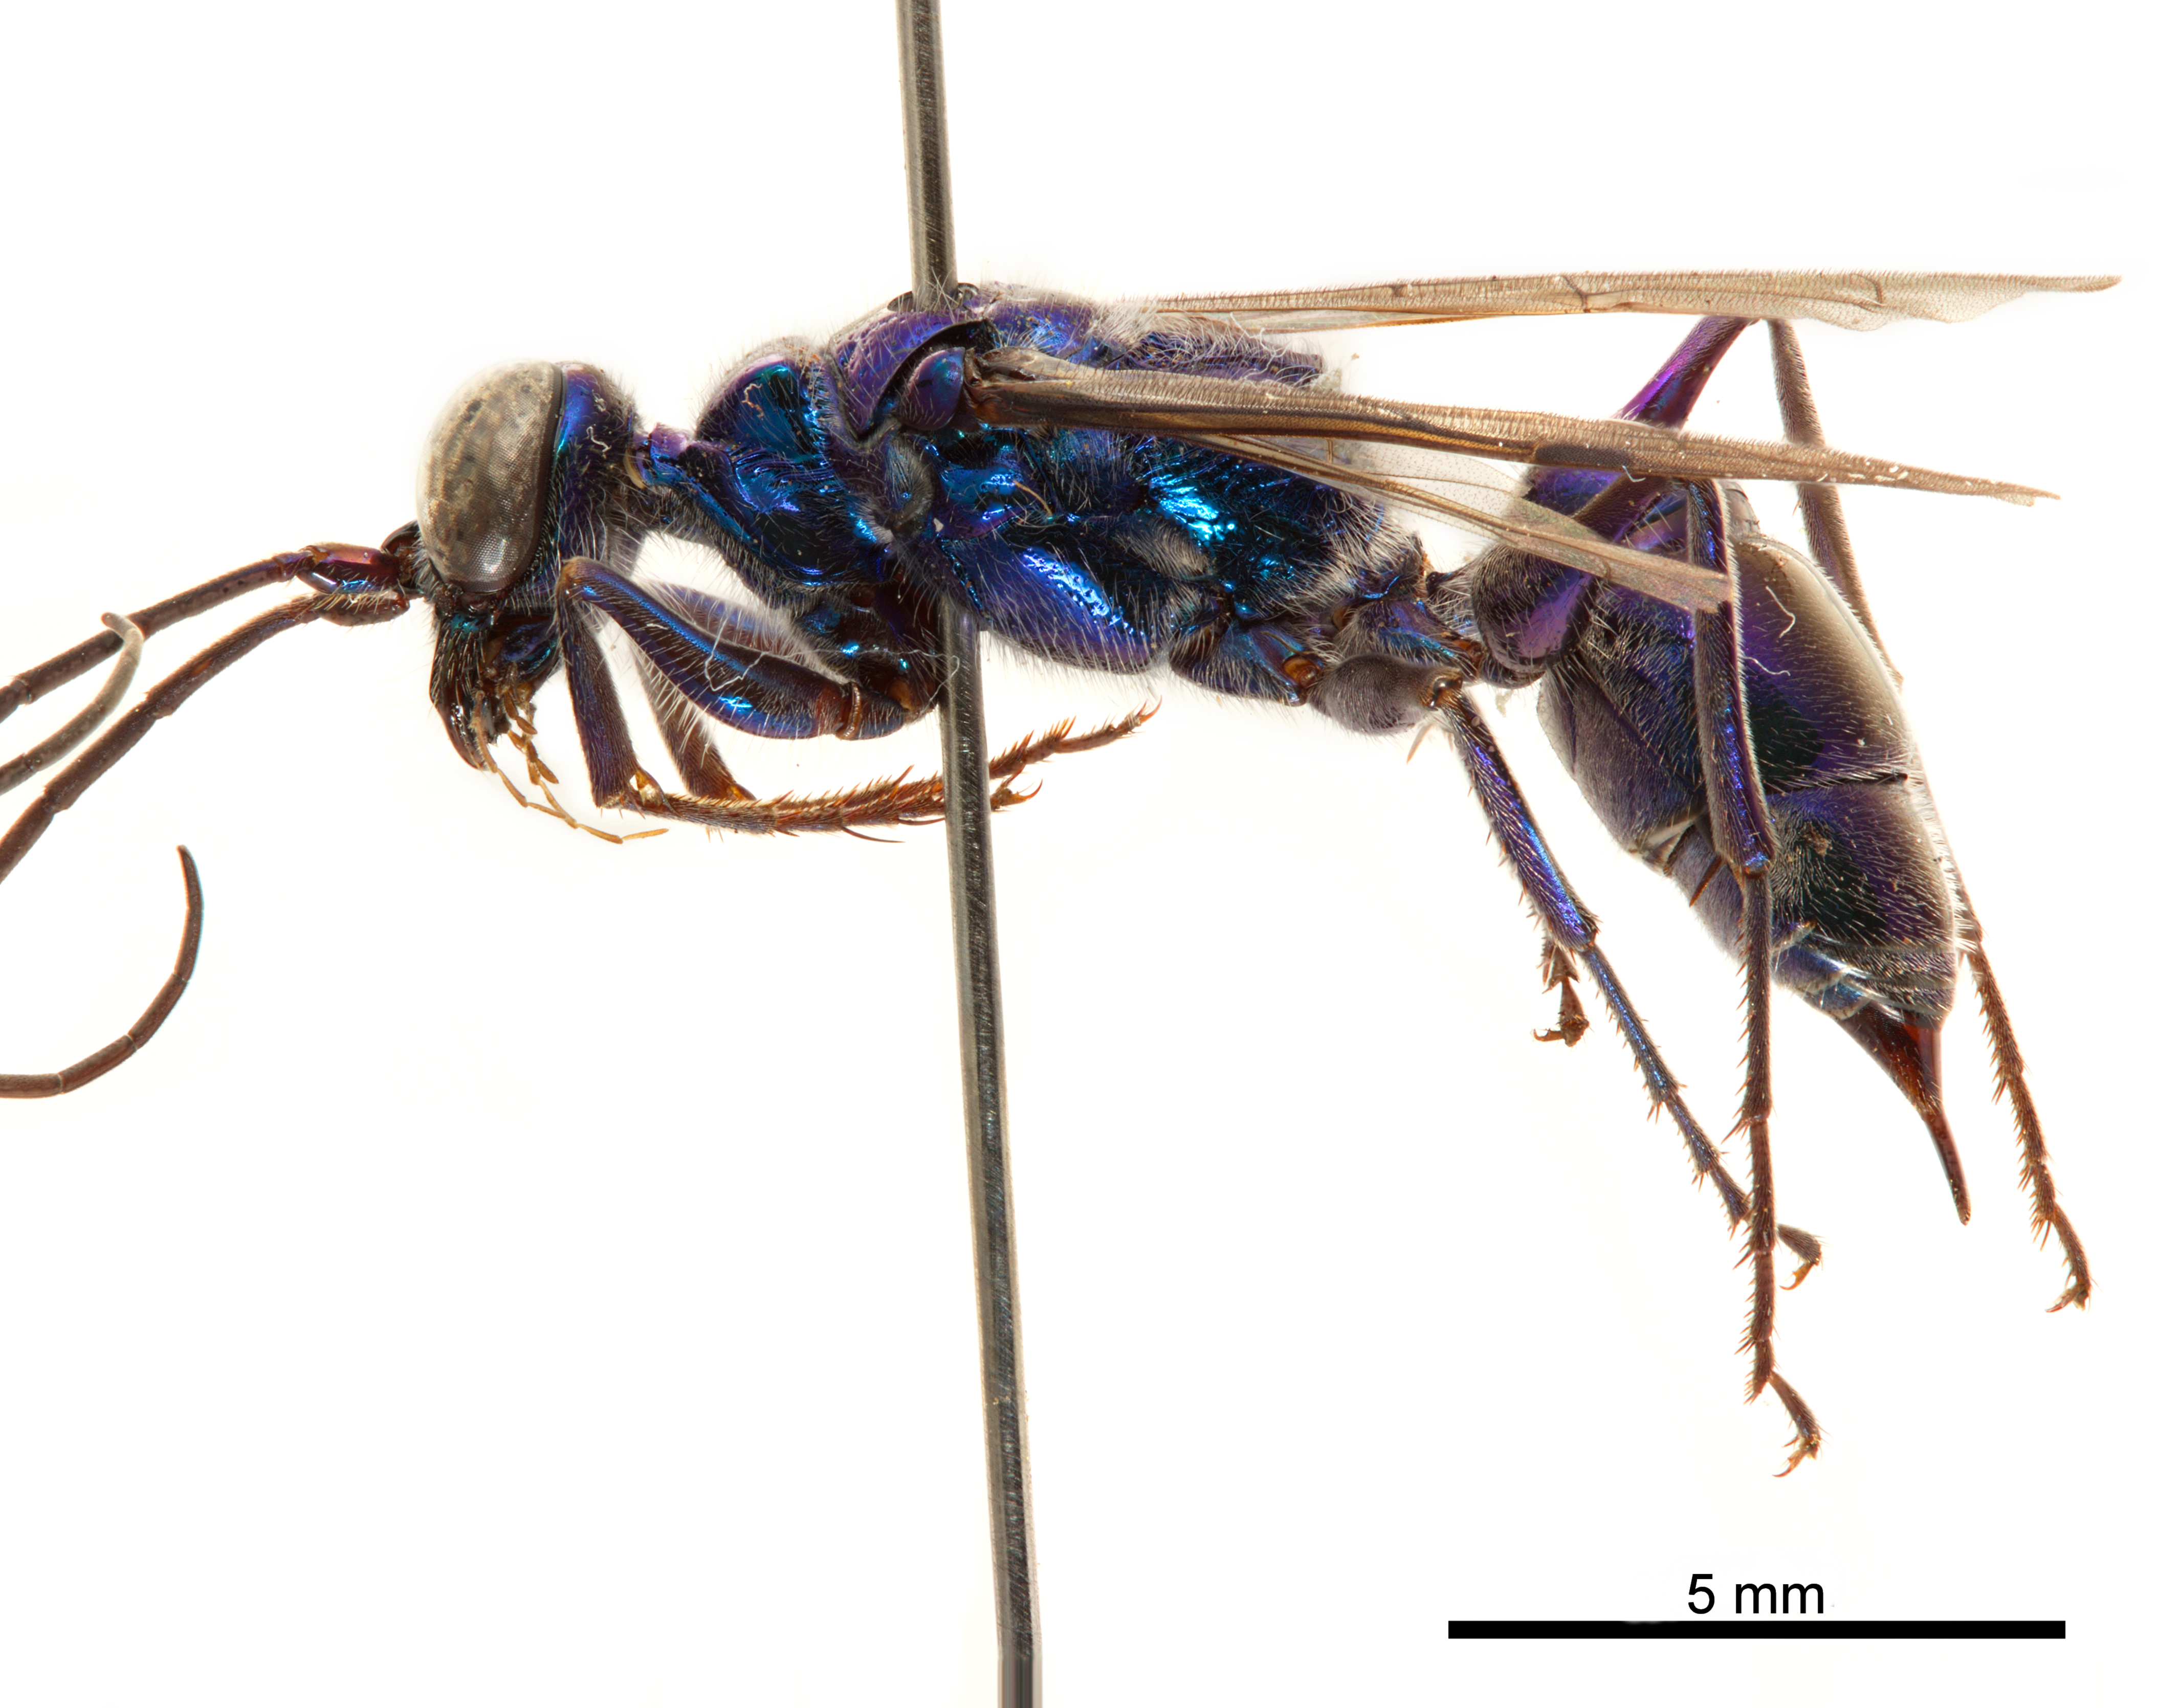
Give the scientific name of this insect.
Trirogma regalis
